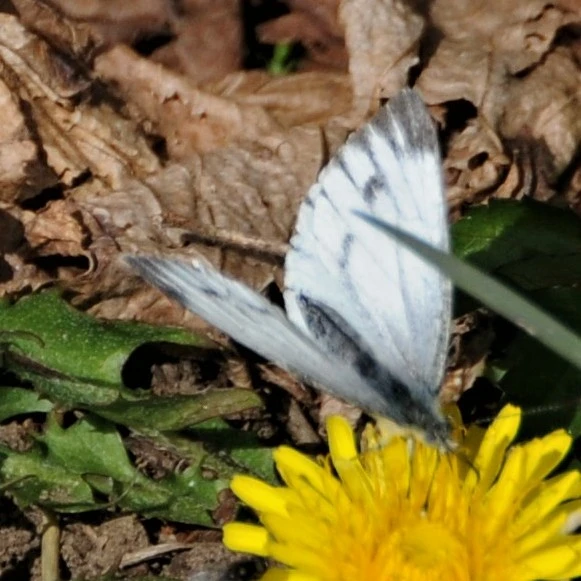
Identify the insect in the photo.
Pieris napi
